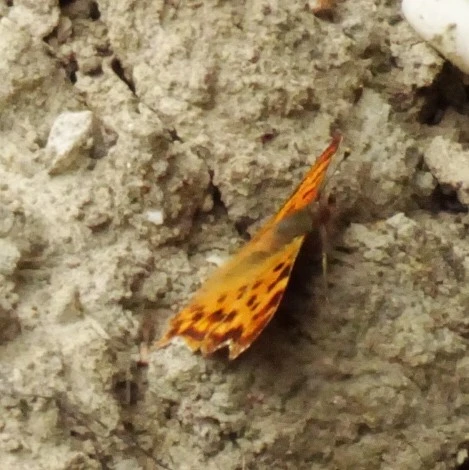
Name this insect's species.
Polygonia c-album
